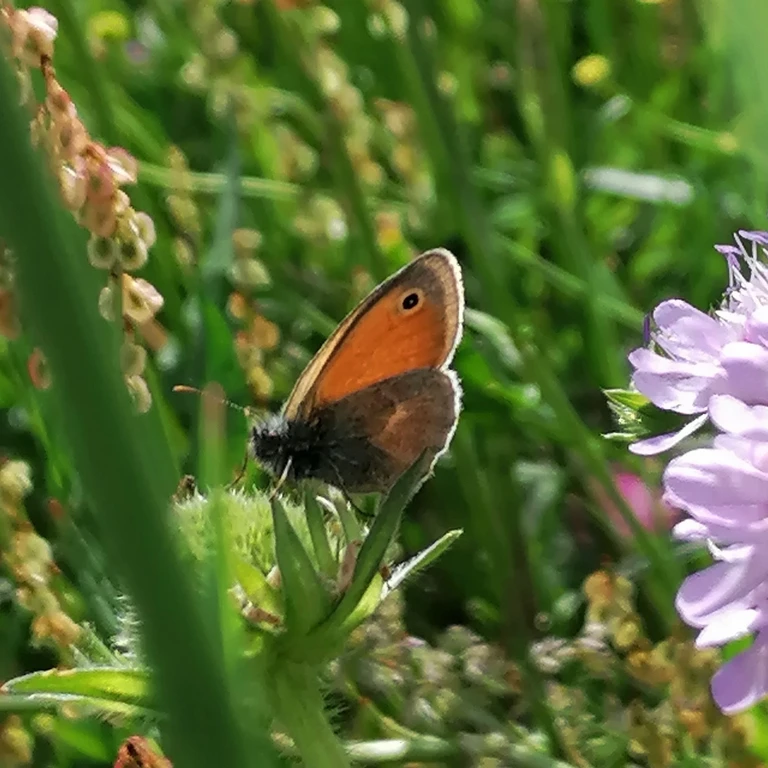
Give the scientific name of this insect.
Coenonympha pamphilus
